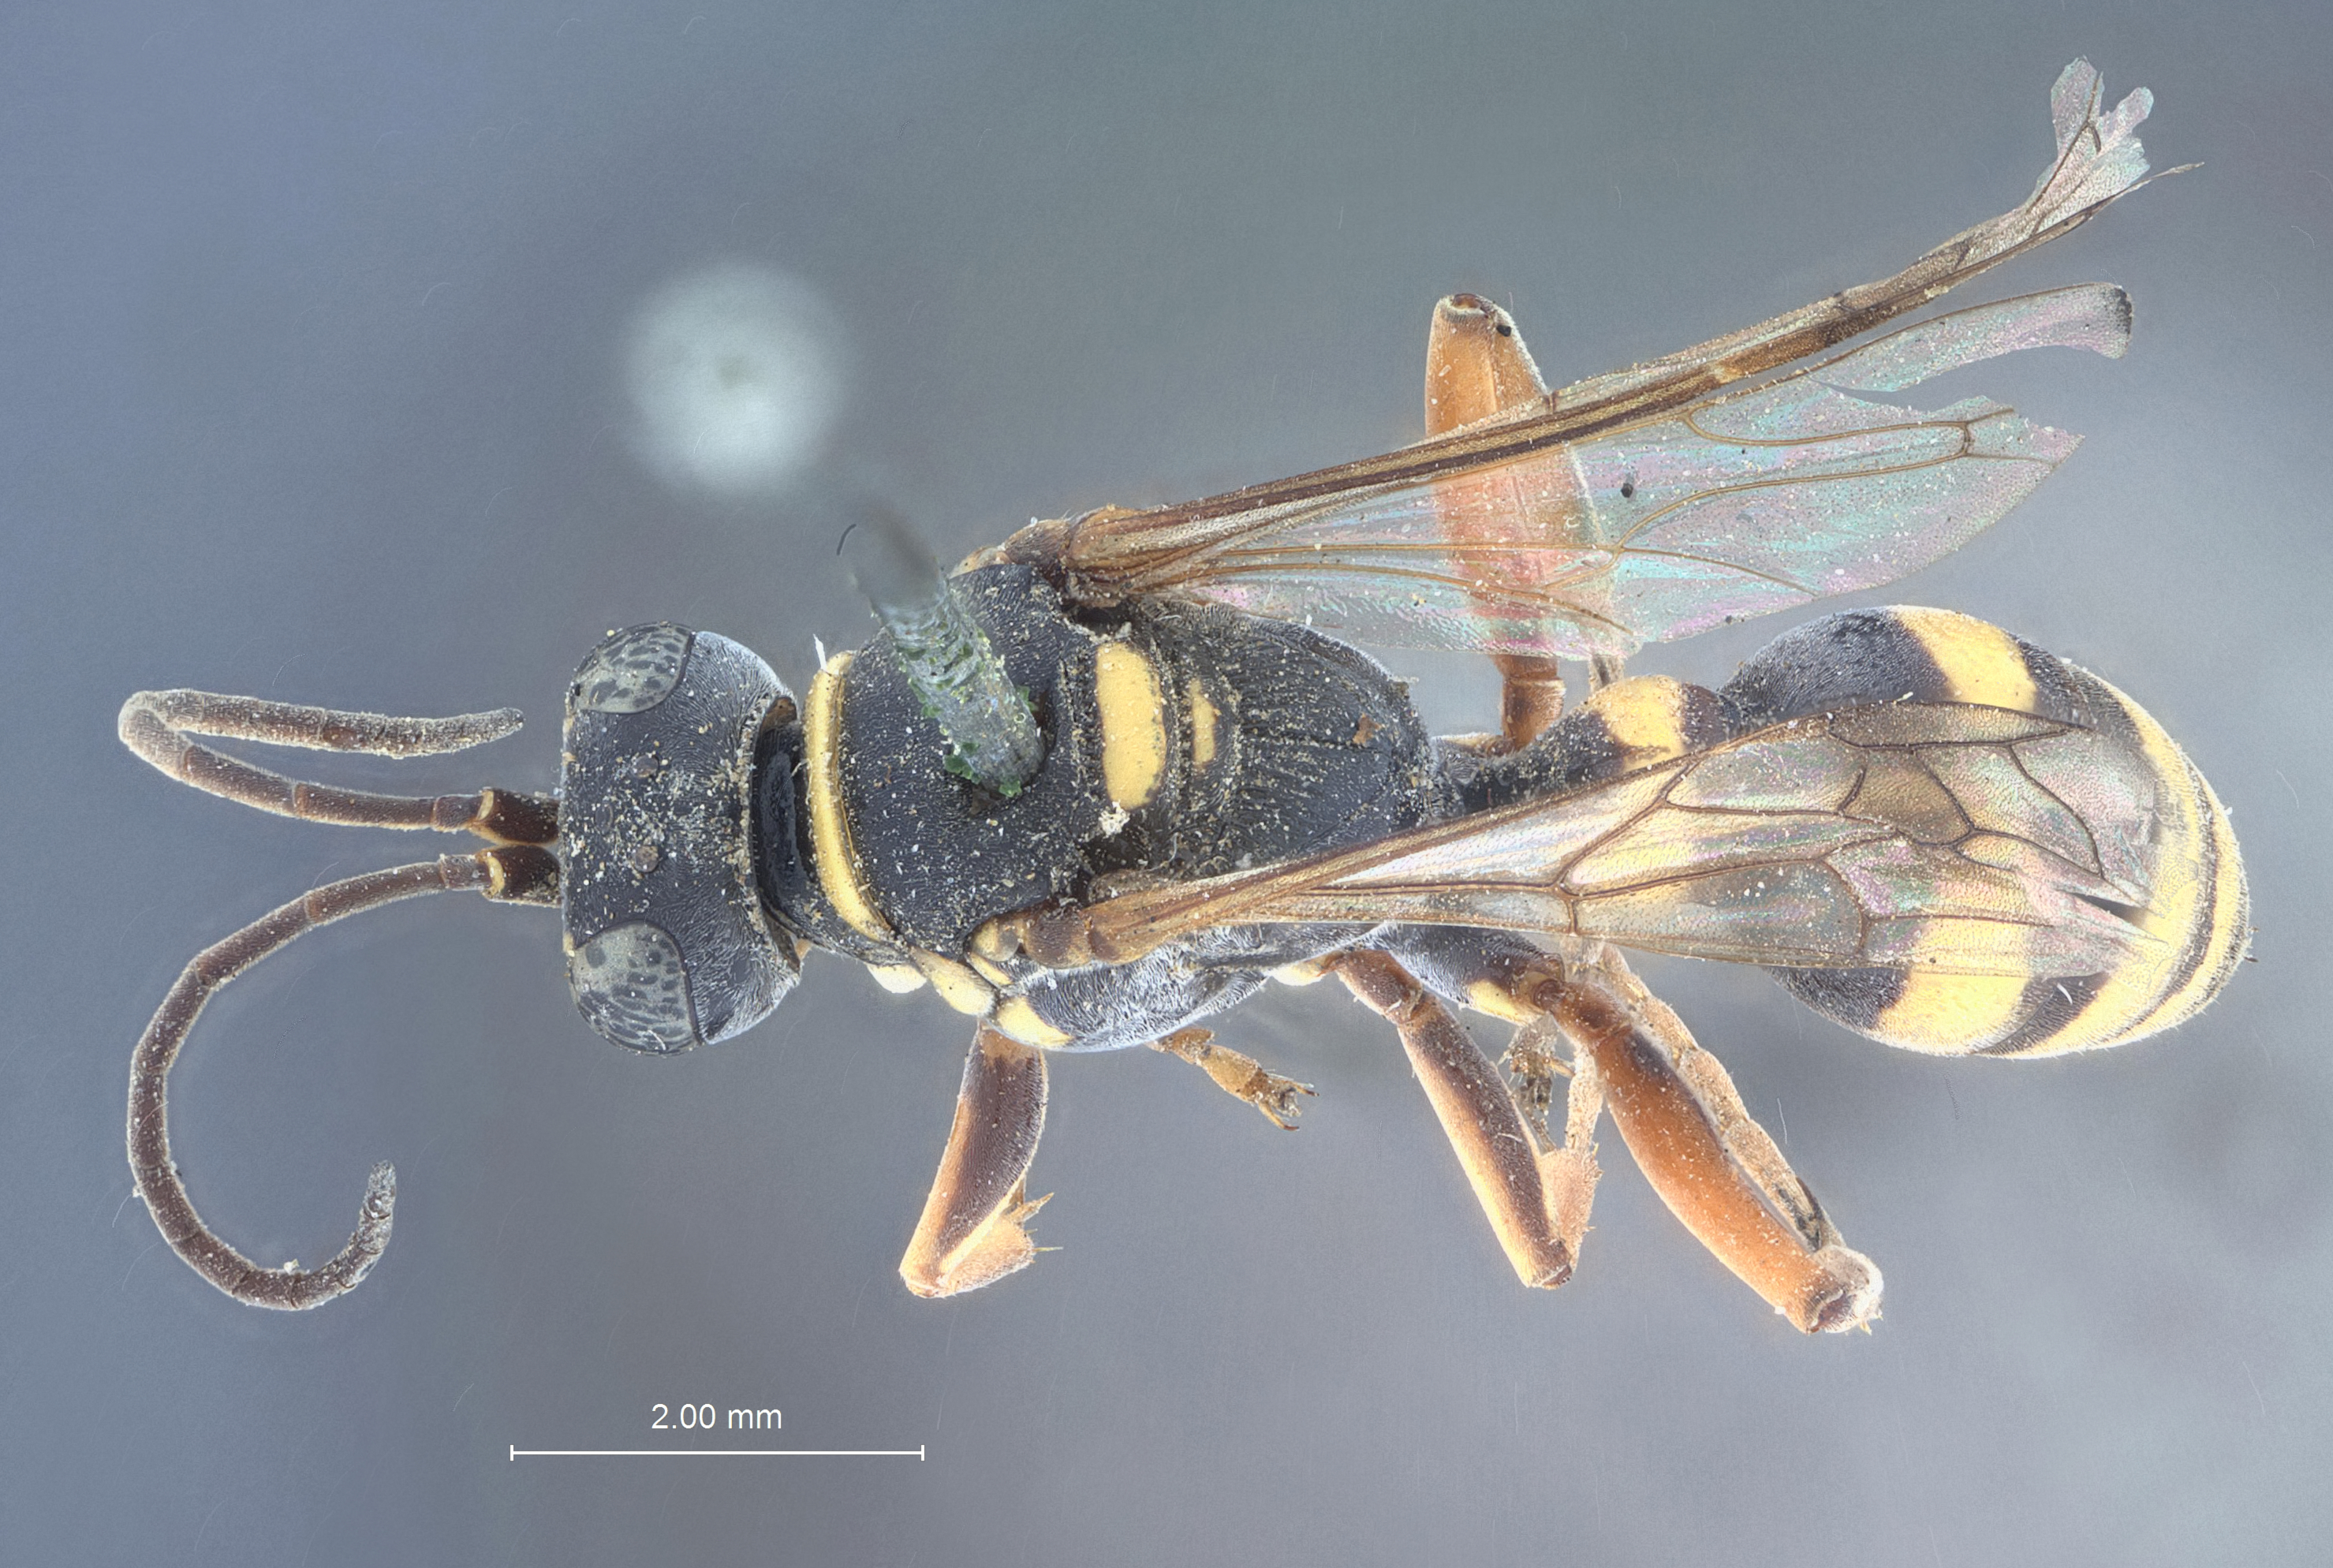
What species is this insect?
Gorytes cockerelli
